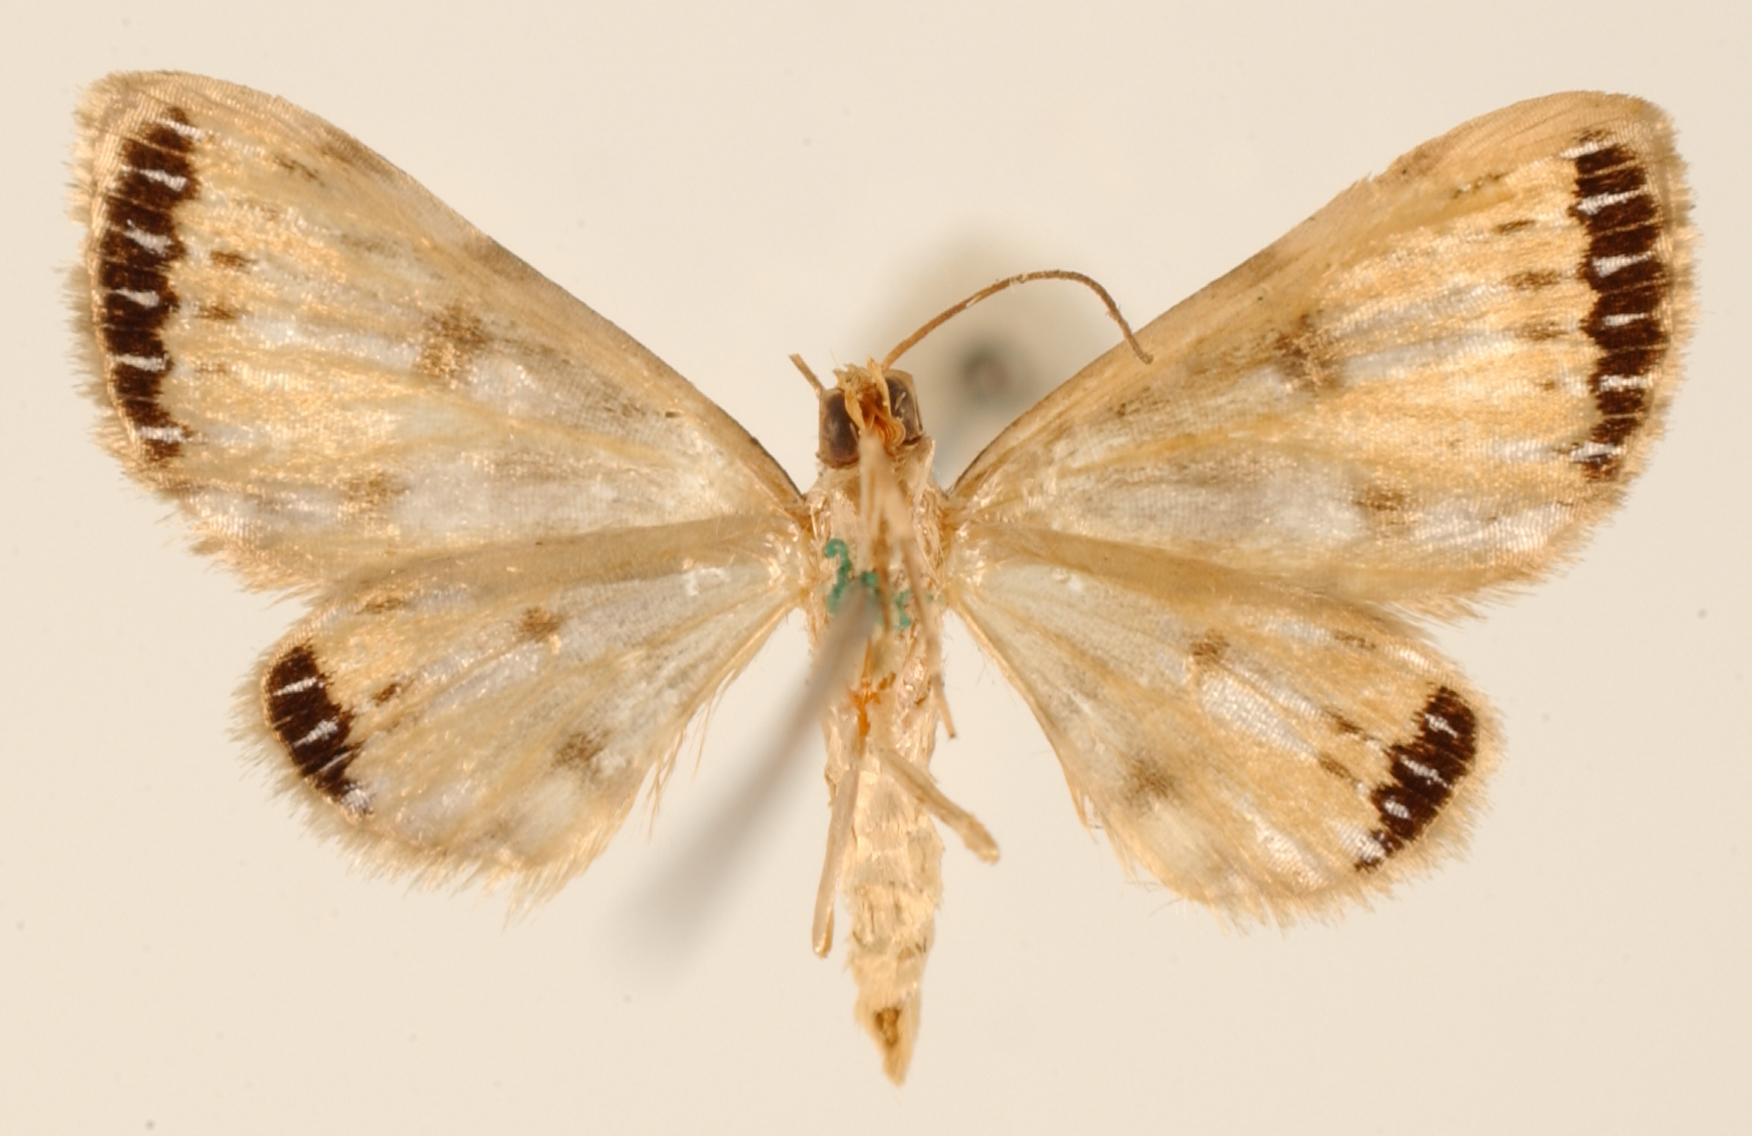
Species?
Tephroclystia submiranda
